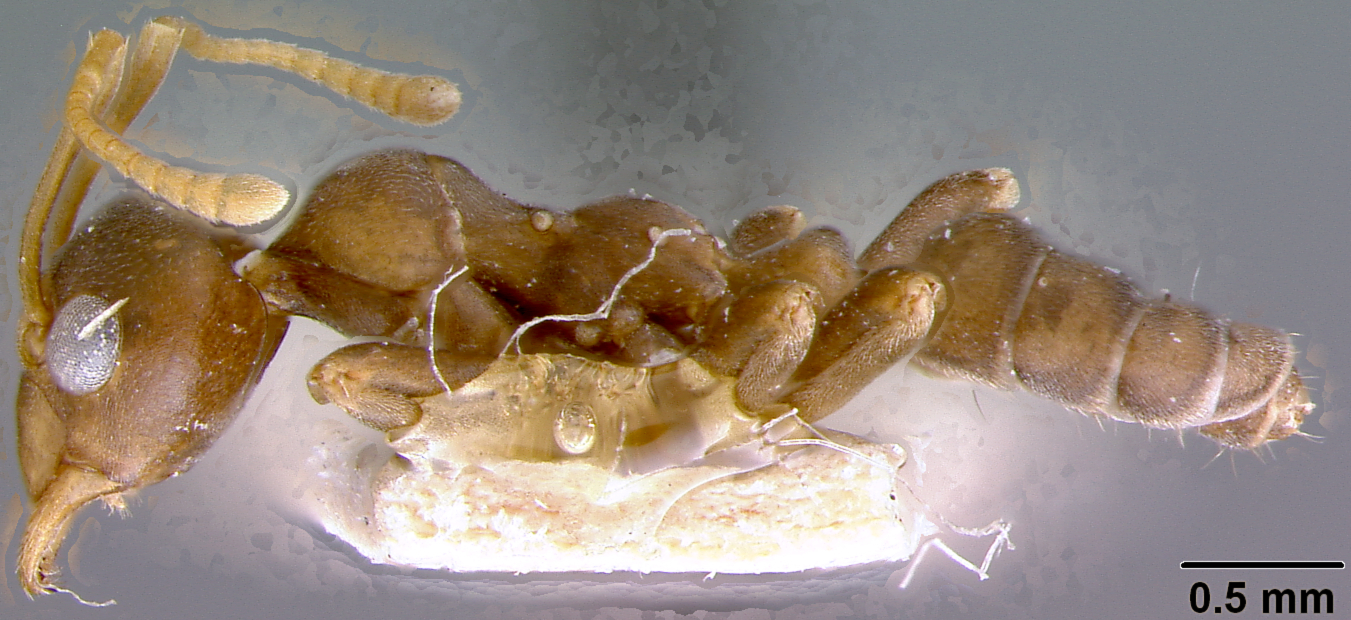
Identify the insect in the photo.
Oecophylla longinoda
